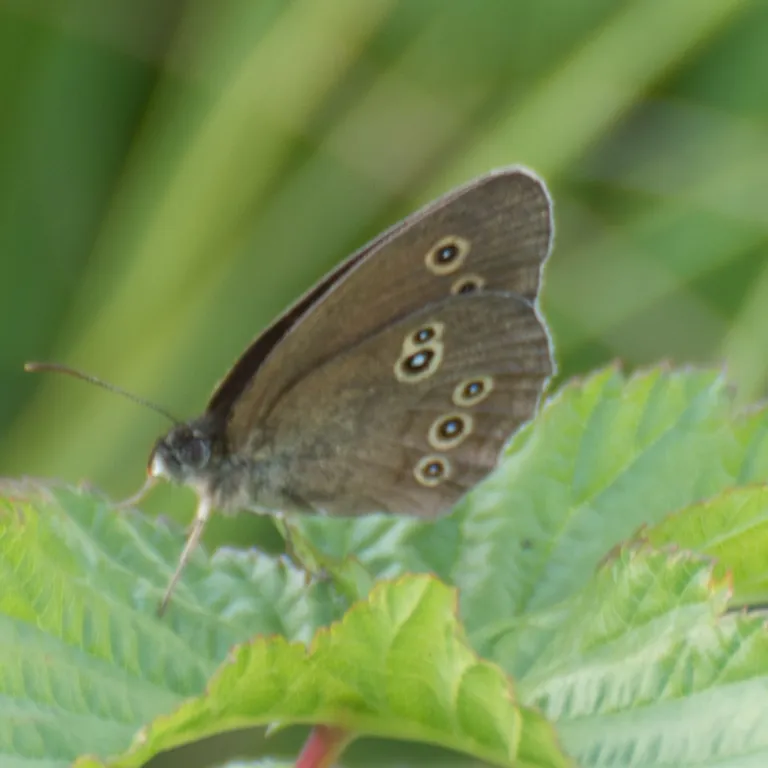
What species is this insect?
Aphantopus hyperantus
